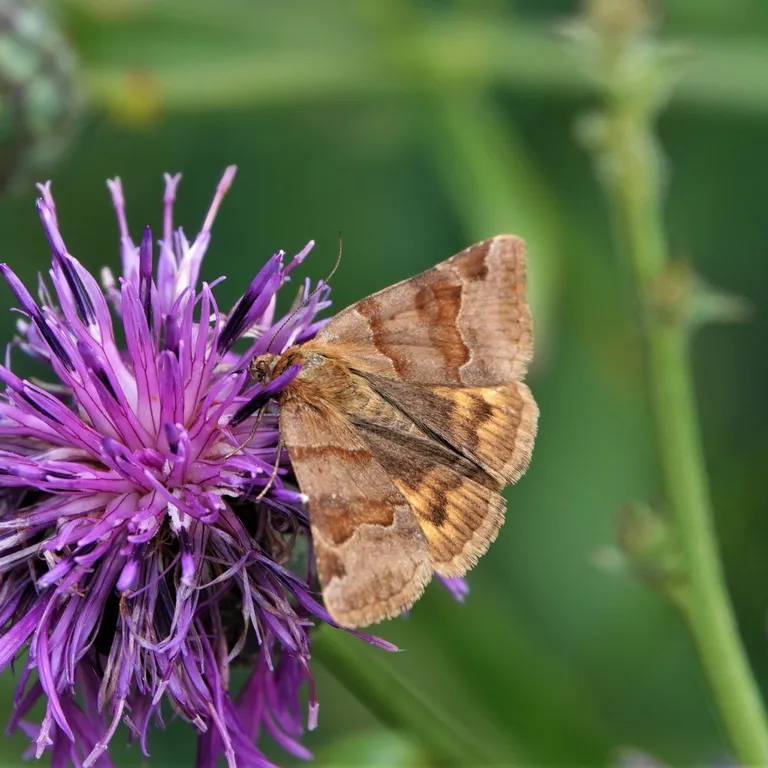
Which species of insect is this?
Euclidia glyphica
